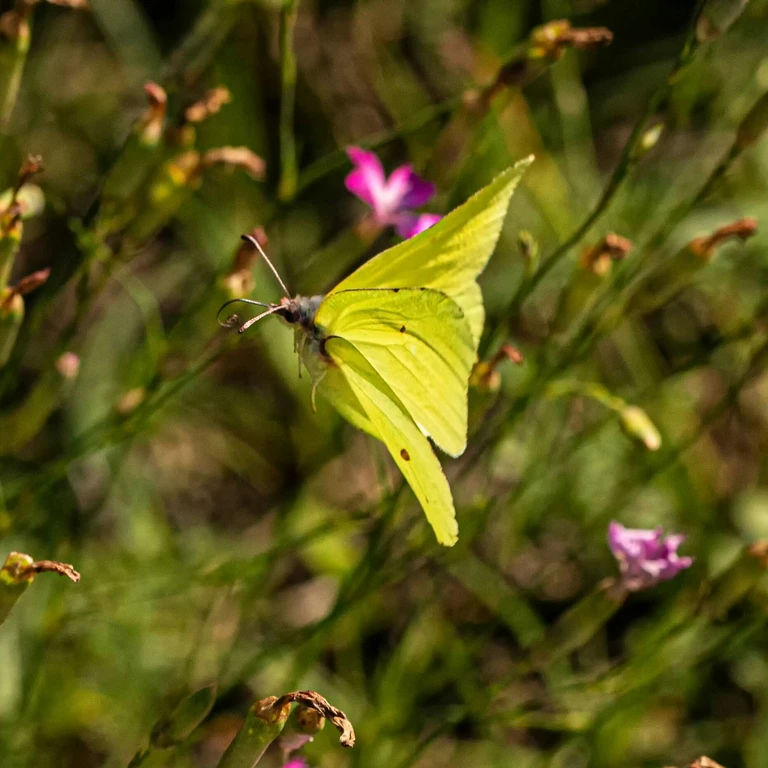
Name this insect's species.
Gonepteryx rhamni
